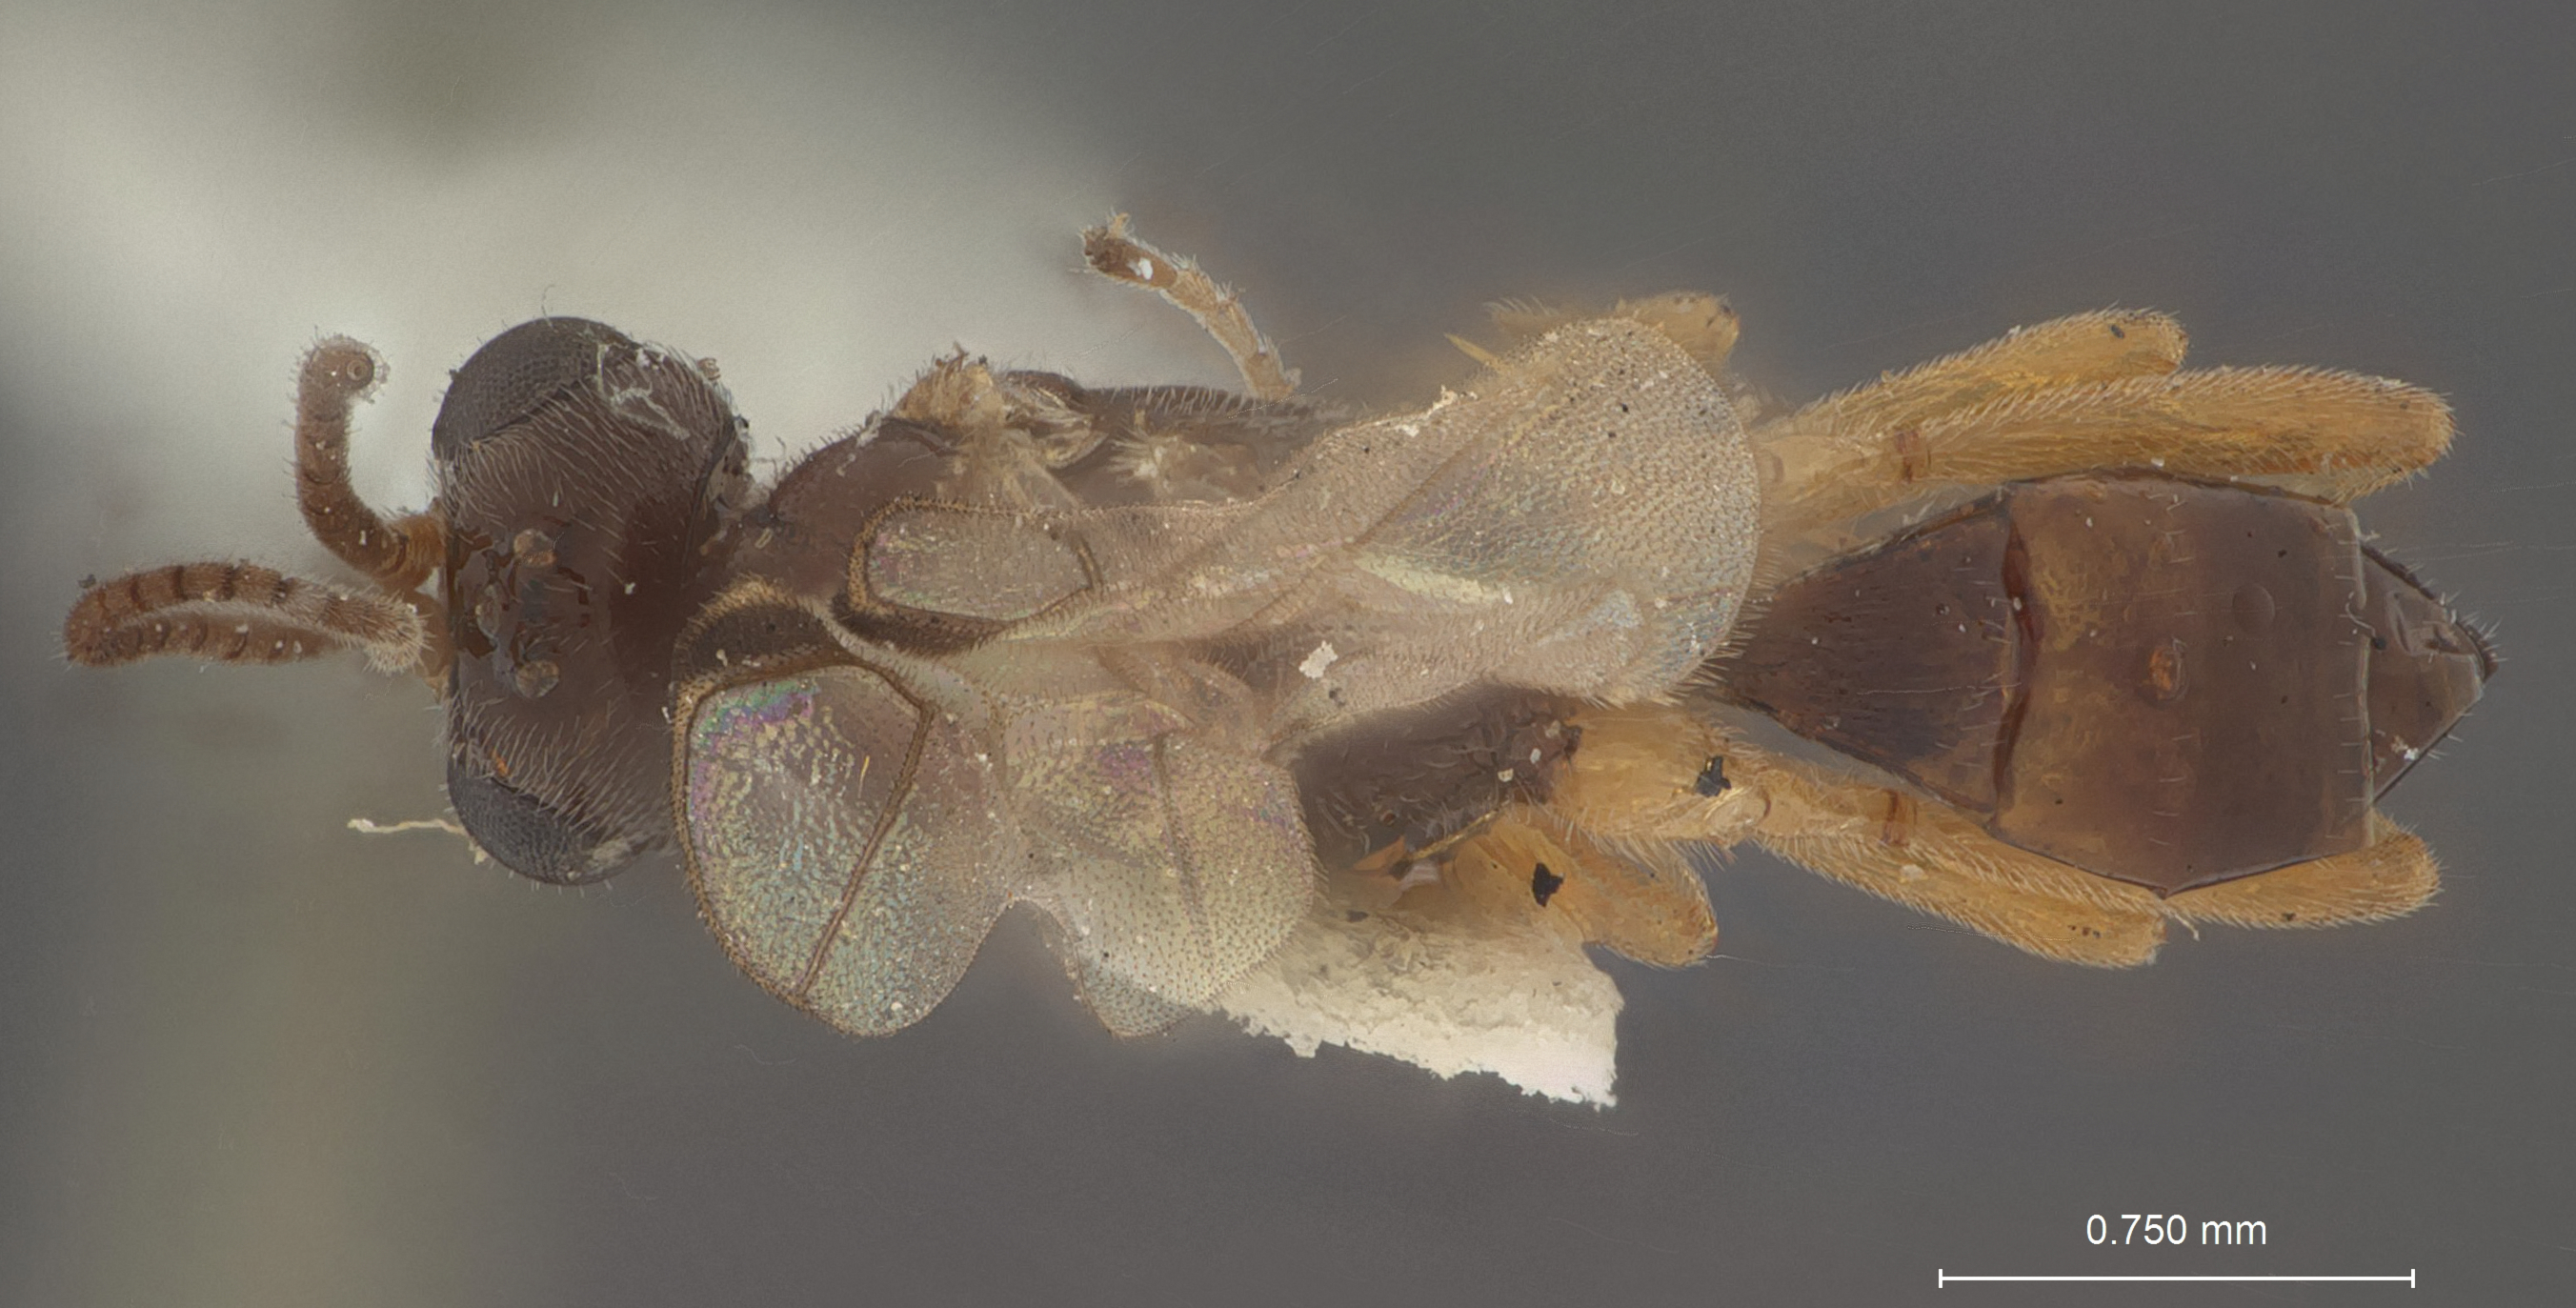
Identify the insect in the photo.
Meteorus hicoriae
